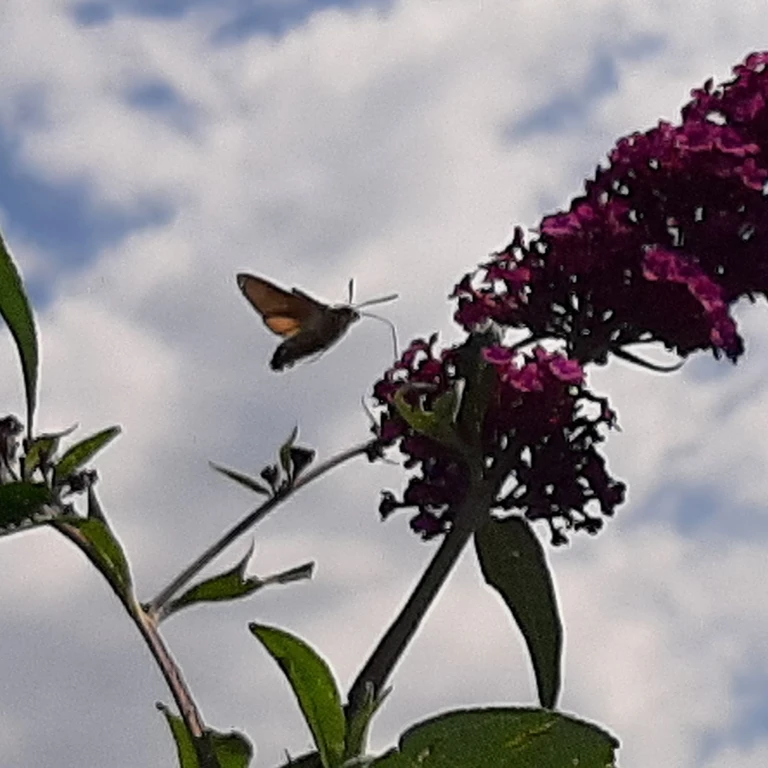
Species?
Macroglossum stellatarum
